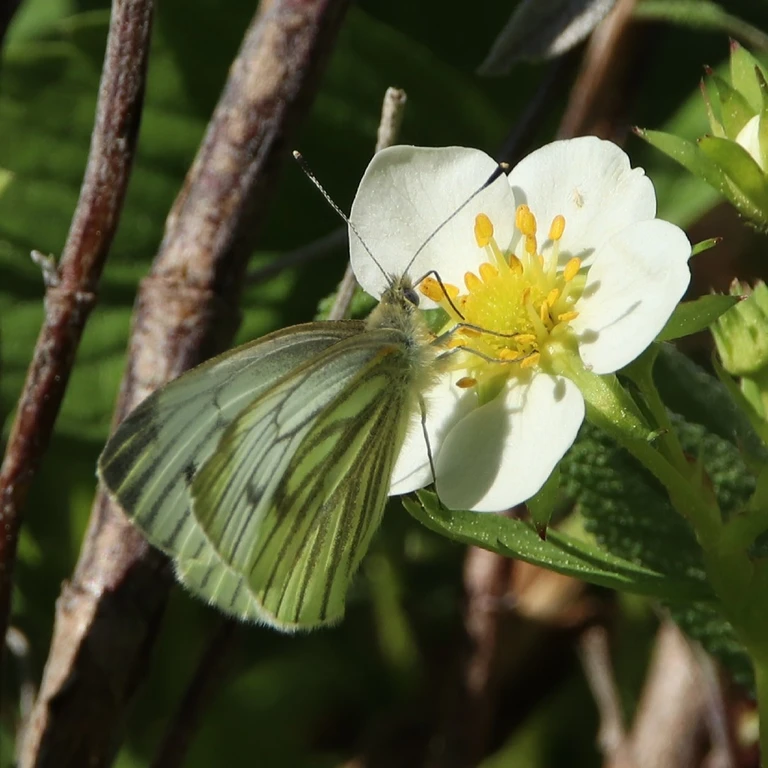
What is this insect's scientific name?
Pieris napi
